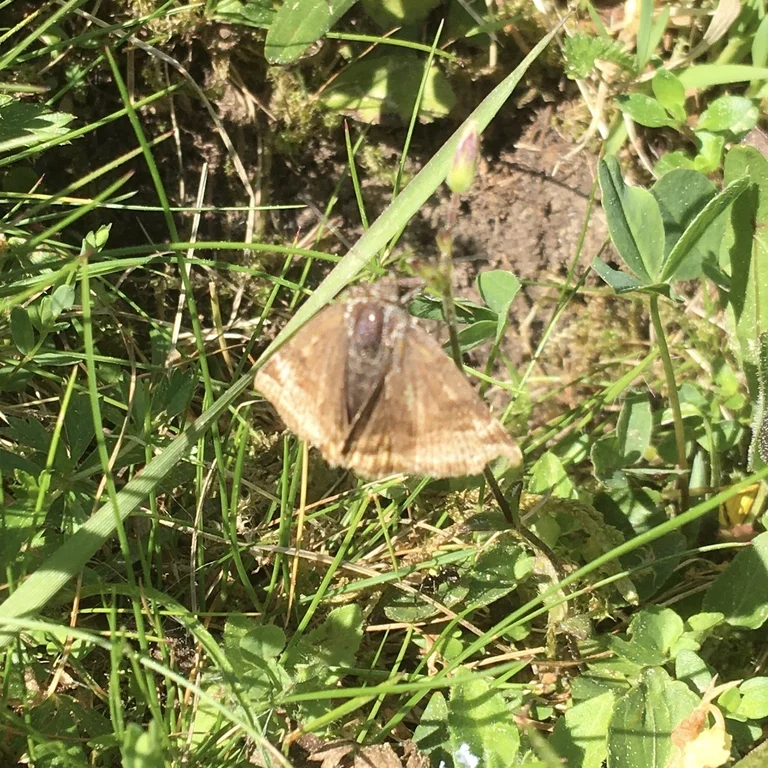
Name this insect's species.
Euclidia glyphica
